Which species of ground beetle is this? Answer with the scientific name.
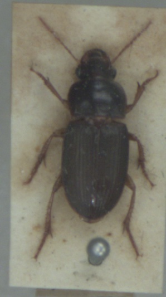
Harpalus smaragdinus
